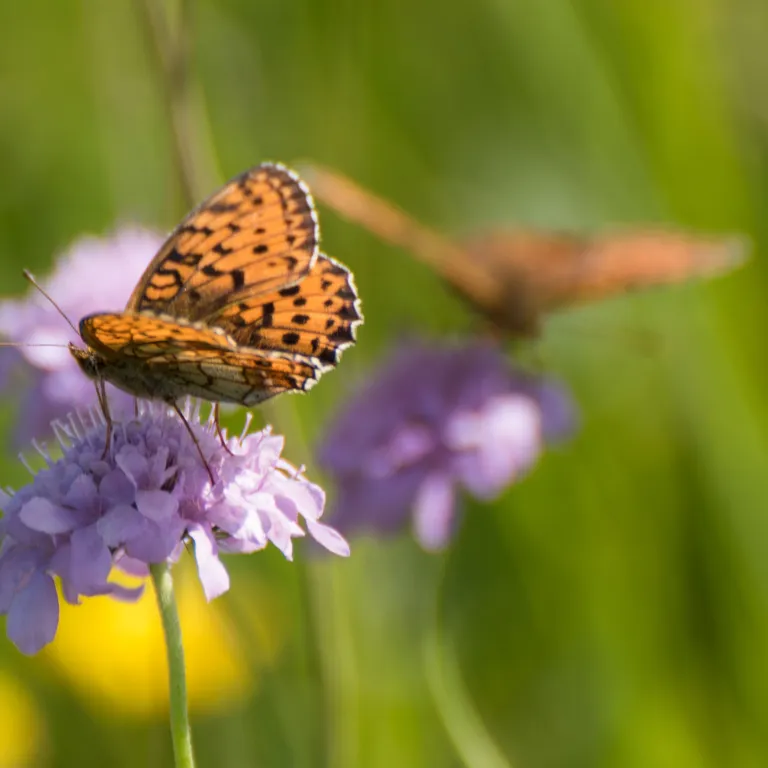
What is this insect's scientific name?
Brenthis ino
